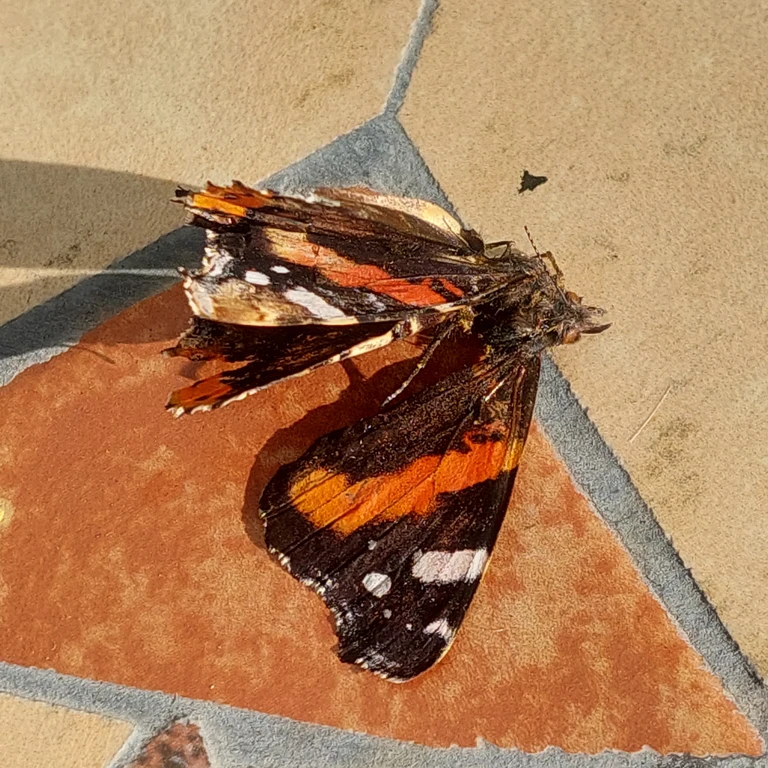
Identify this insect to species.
Vanessa atalanta
